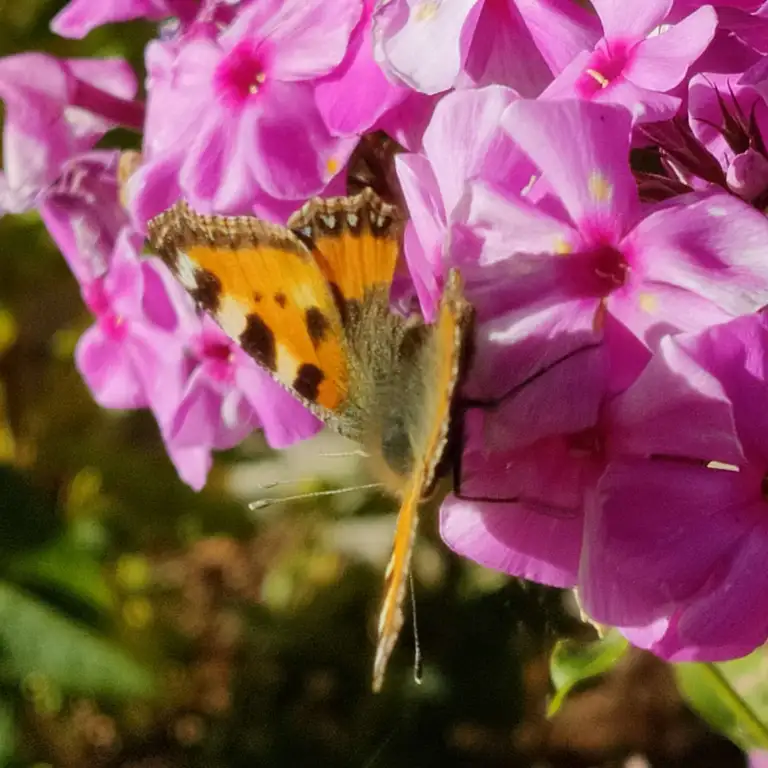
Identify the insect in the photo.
Aglais urticae
